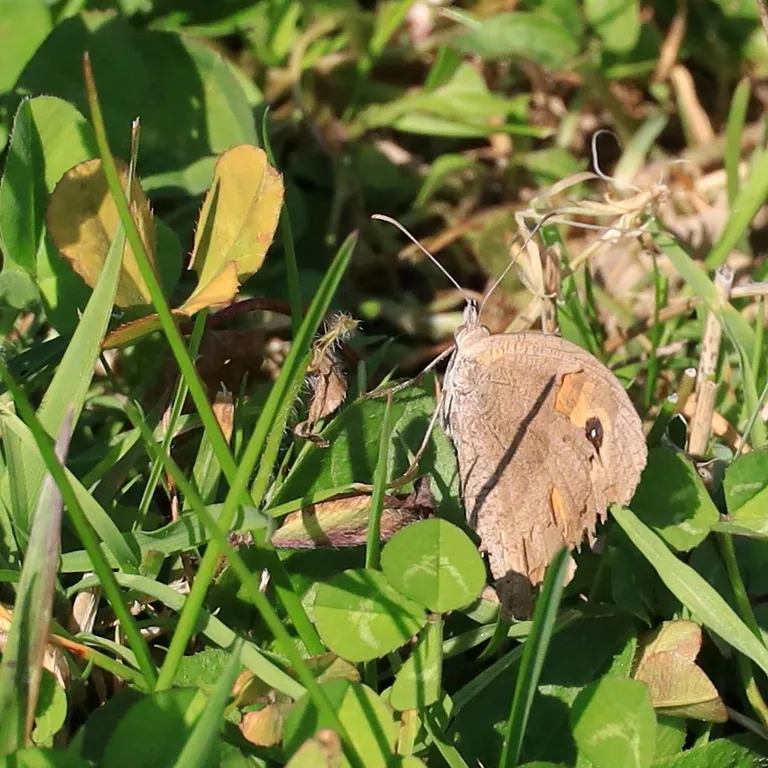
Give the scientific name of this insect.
Maniola jurtina
